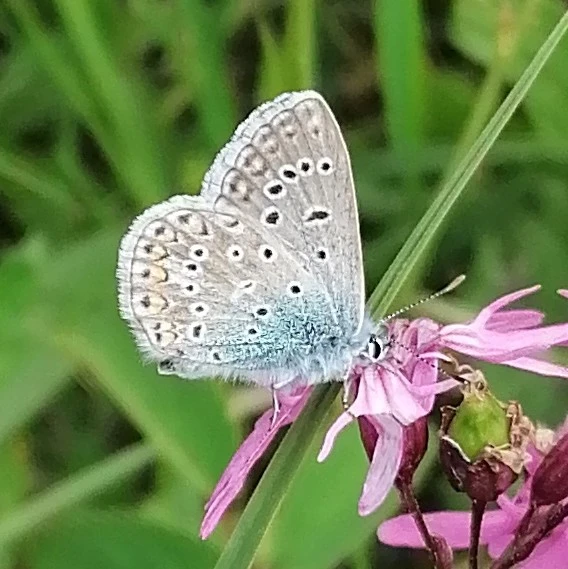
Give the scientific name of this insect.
Polyommatus icarus
